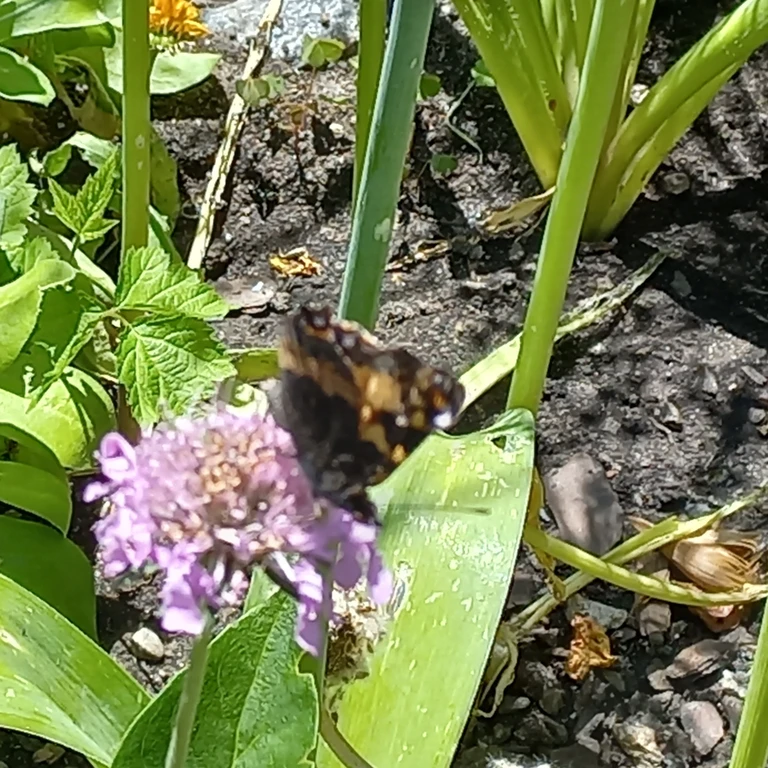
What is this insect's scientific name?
Aglais urticae
